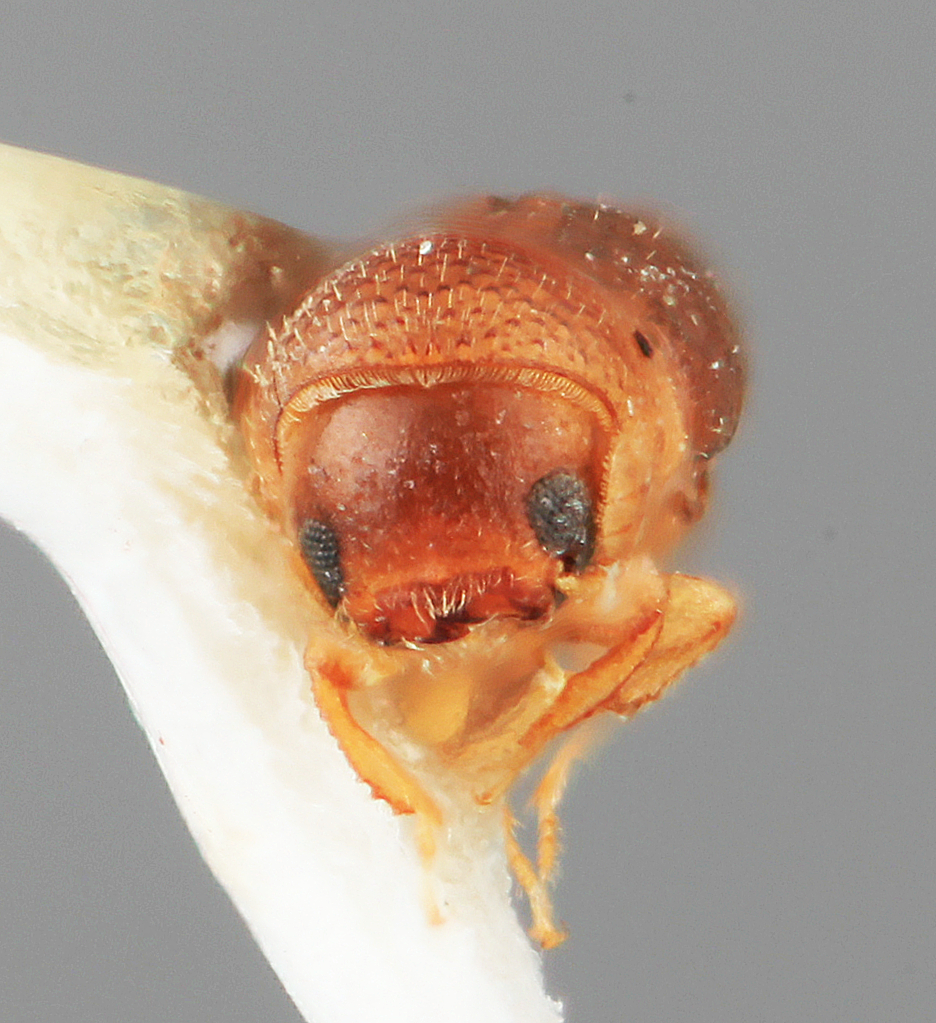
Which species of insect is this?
Microcorthylus brevior
